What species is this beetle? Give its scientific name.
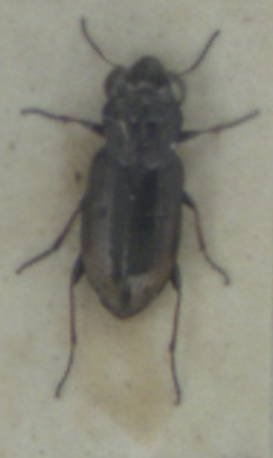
Notiophilus biguttatus
